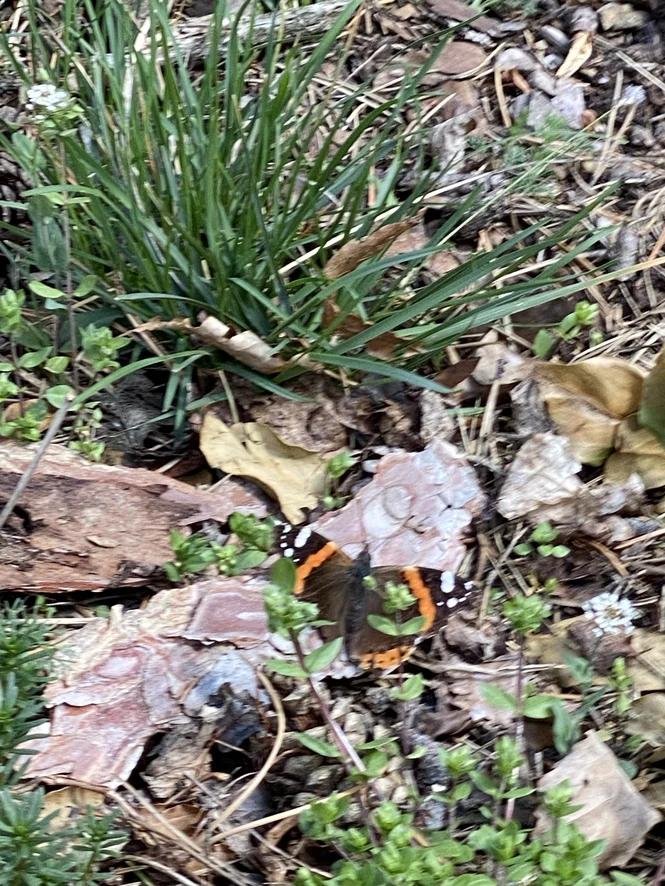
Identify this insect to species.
Vanessa atalanta
